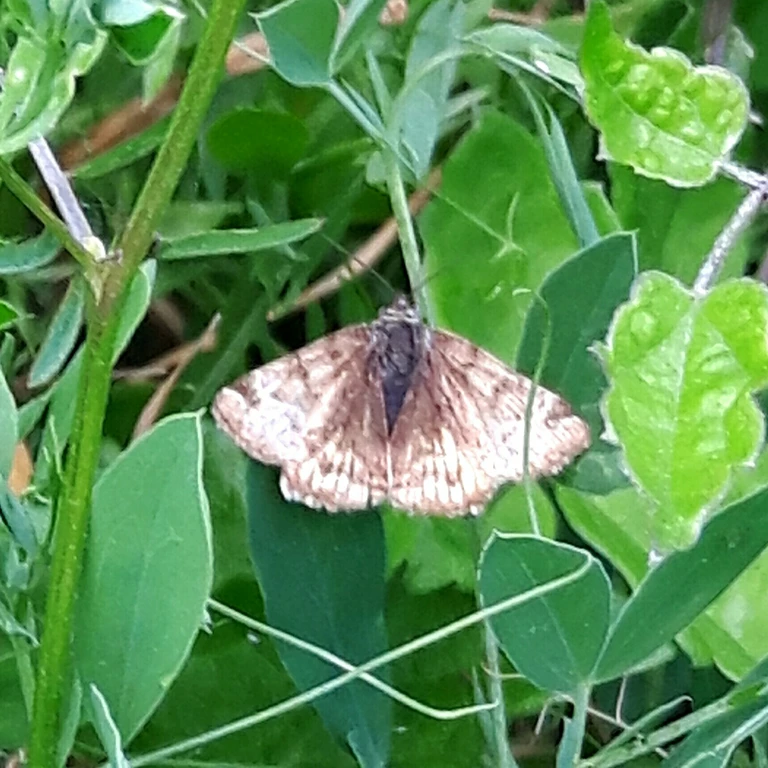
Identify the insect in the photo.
Euclidia glyphica
